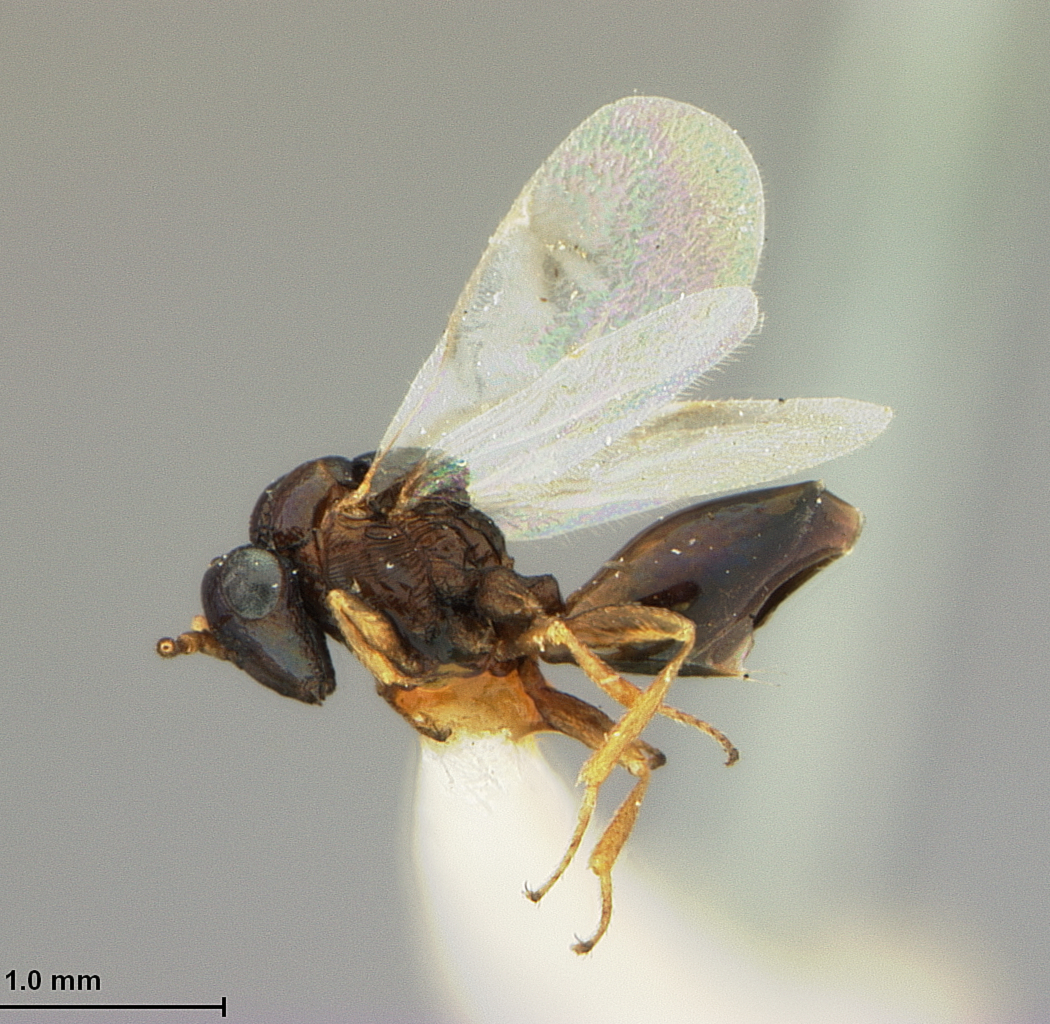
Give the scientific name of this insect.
Metagea schwarzii
